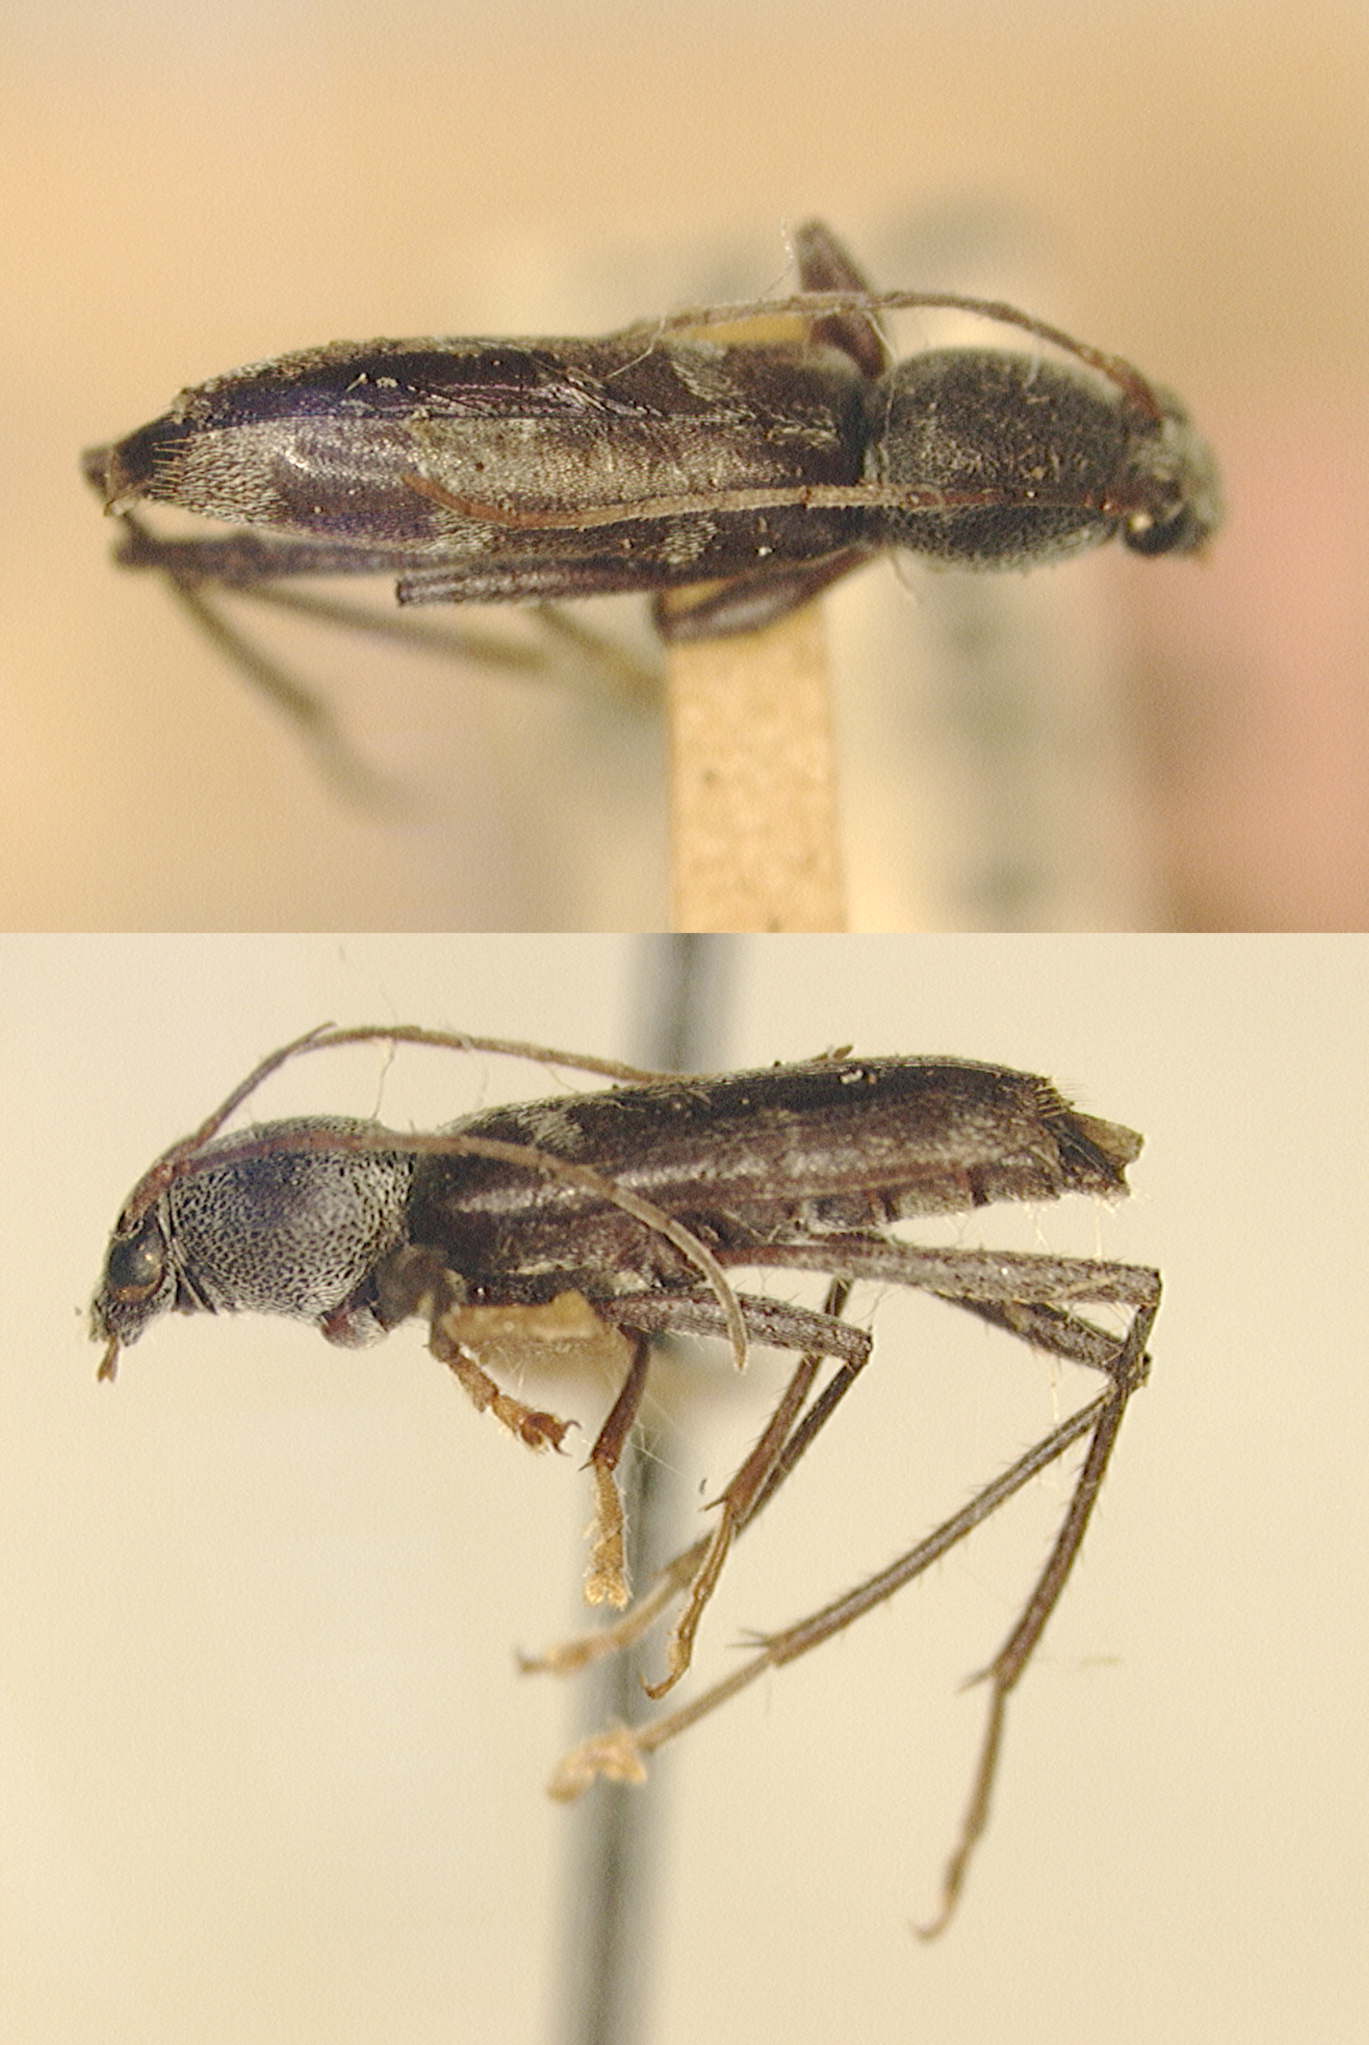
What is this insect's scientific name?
Demonax trifasciatus
